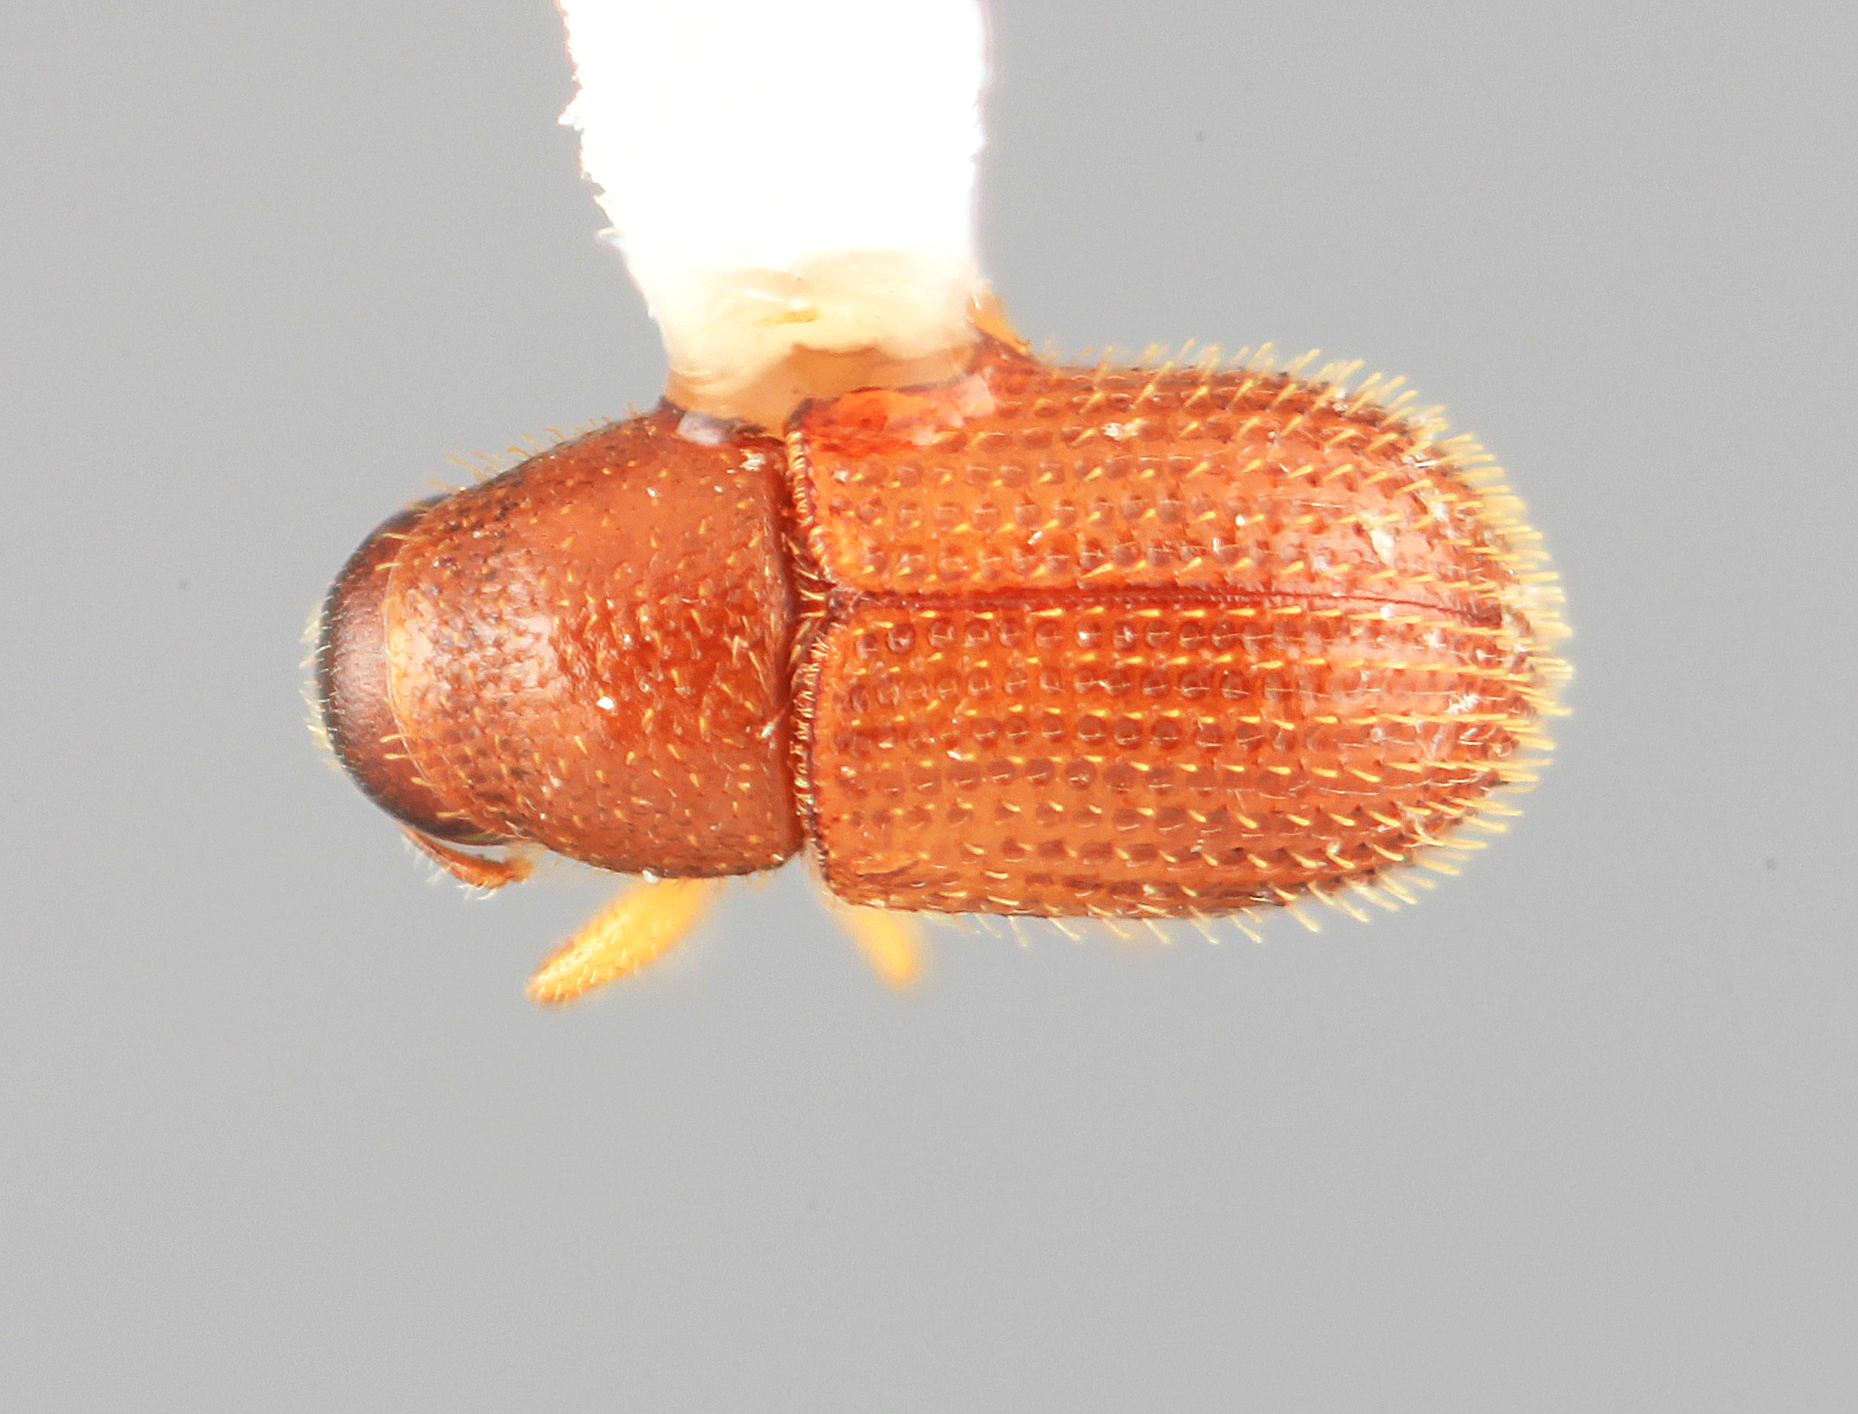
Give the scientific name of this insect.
Phloeotribus simplex
